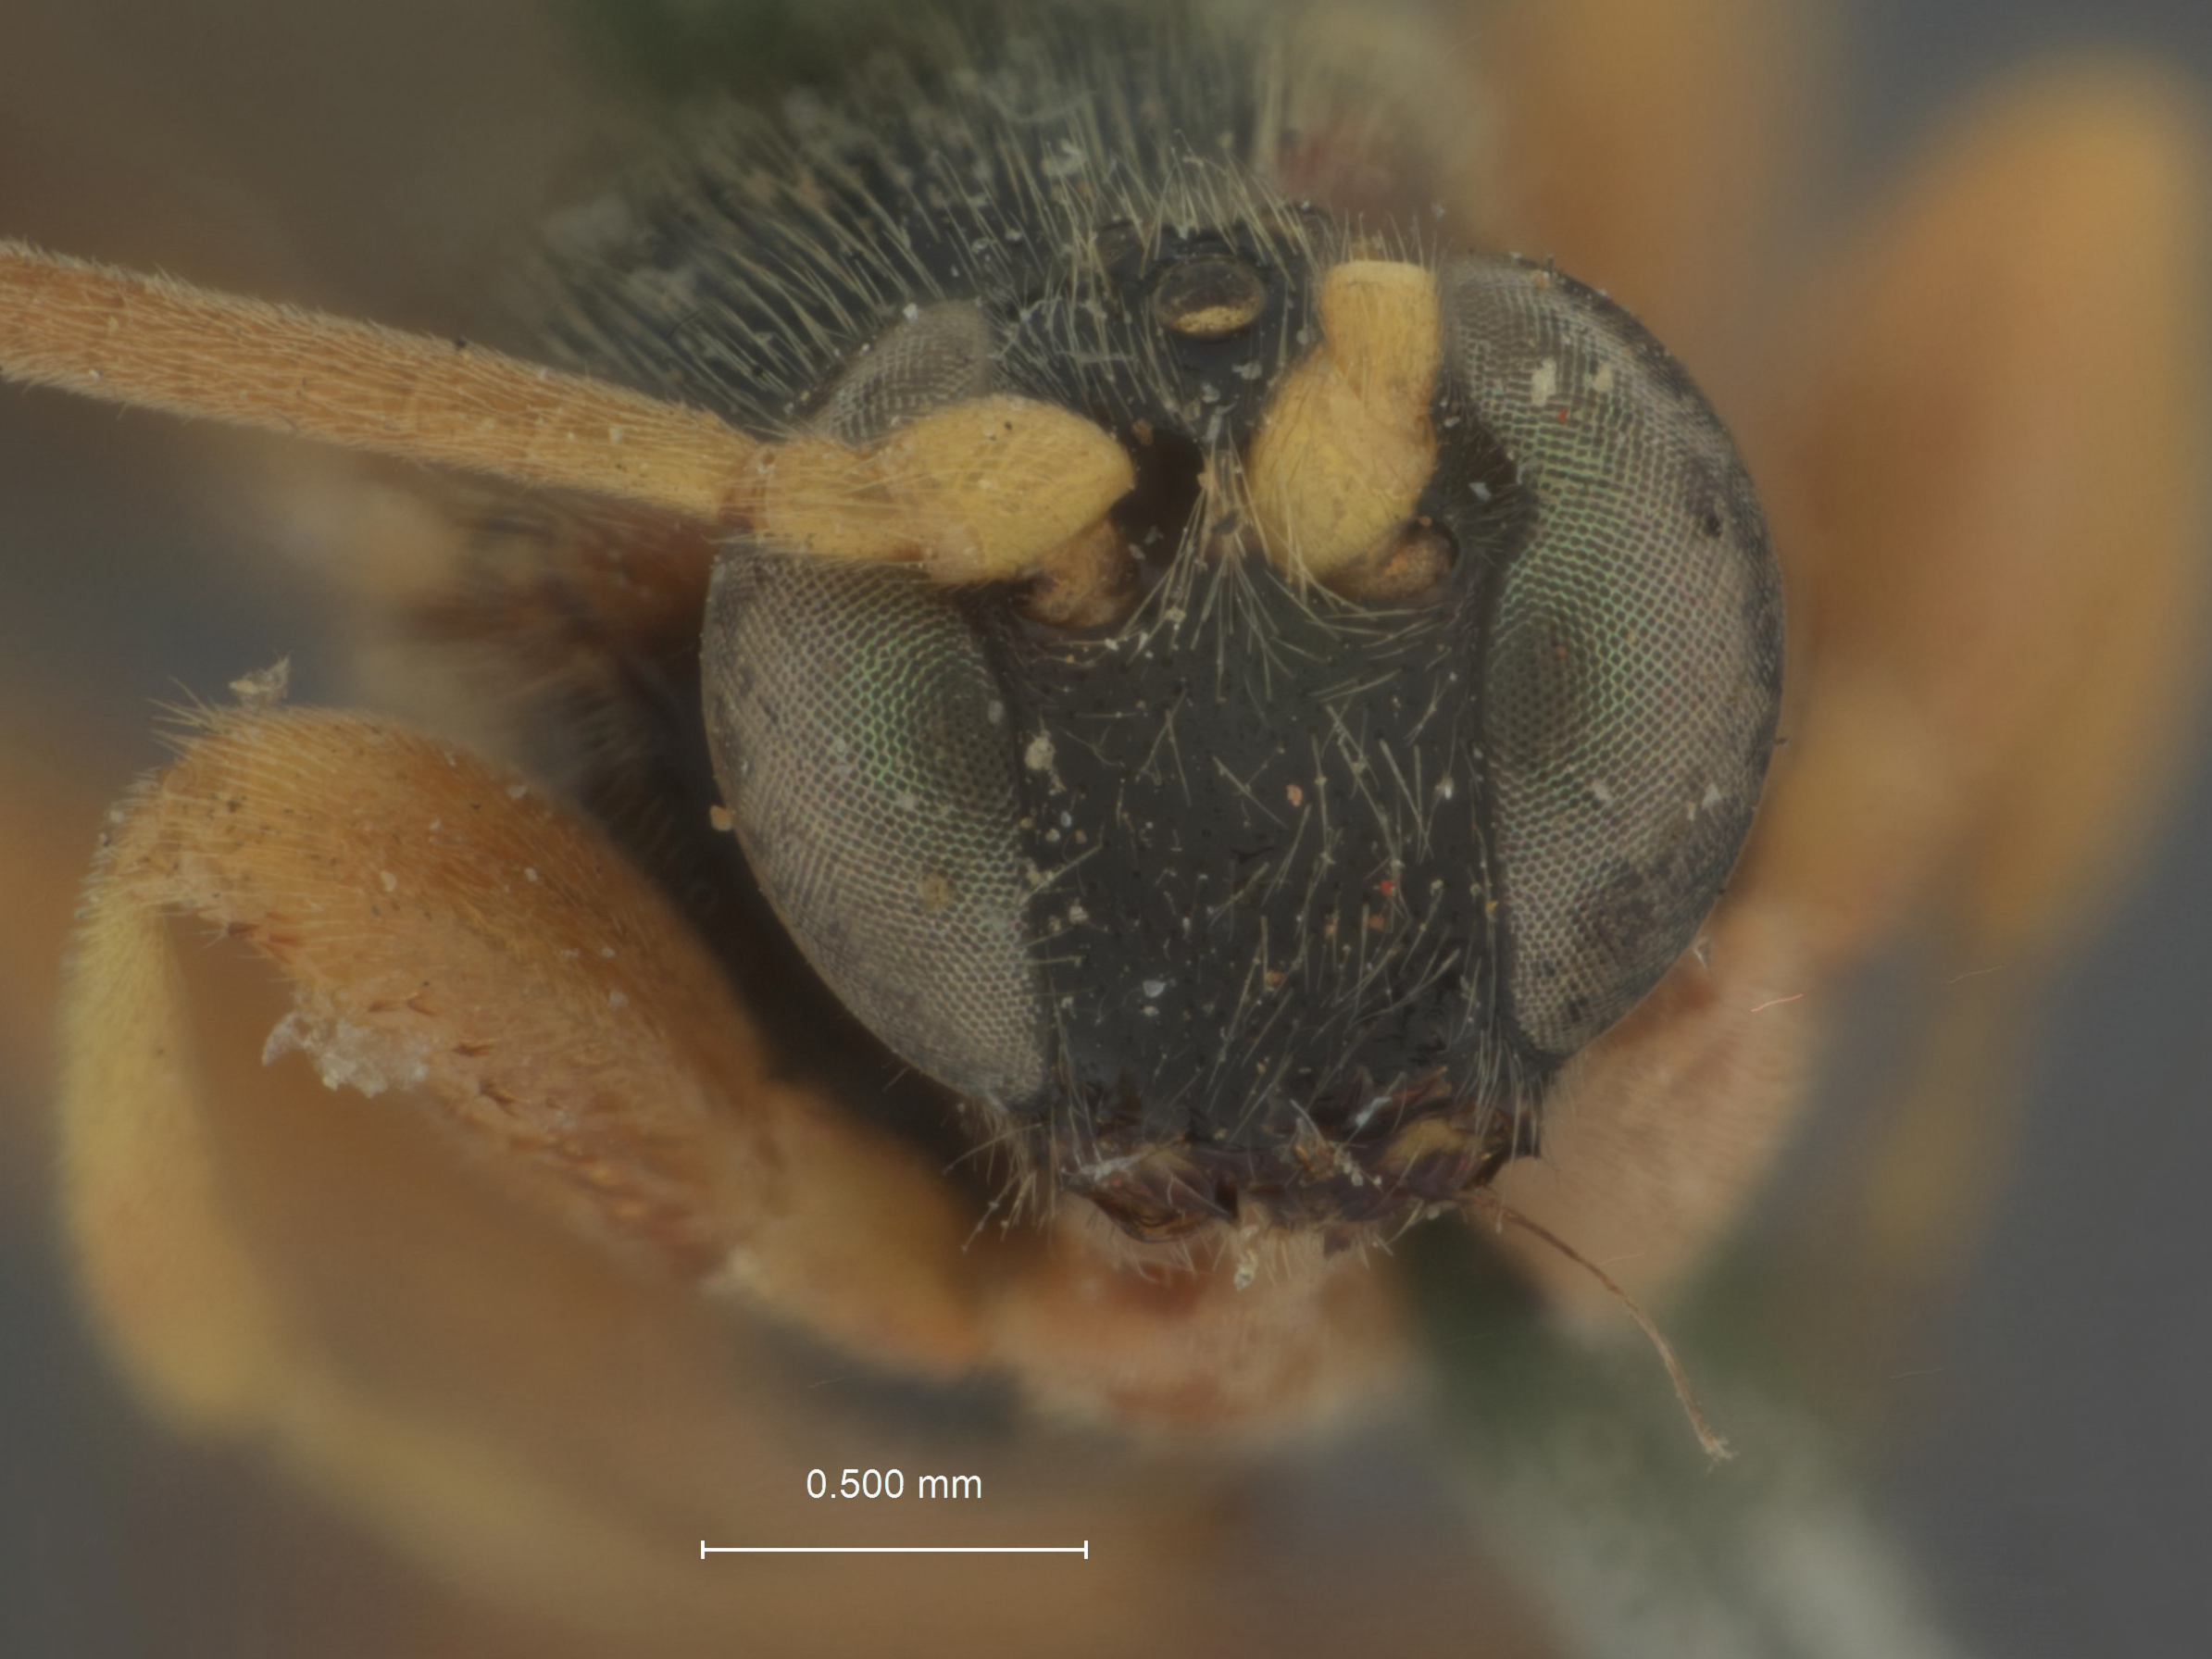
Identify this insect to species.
Ischyrocnemis carolina
